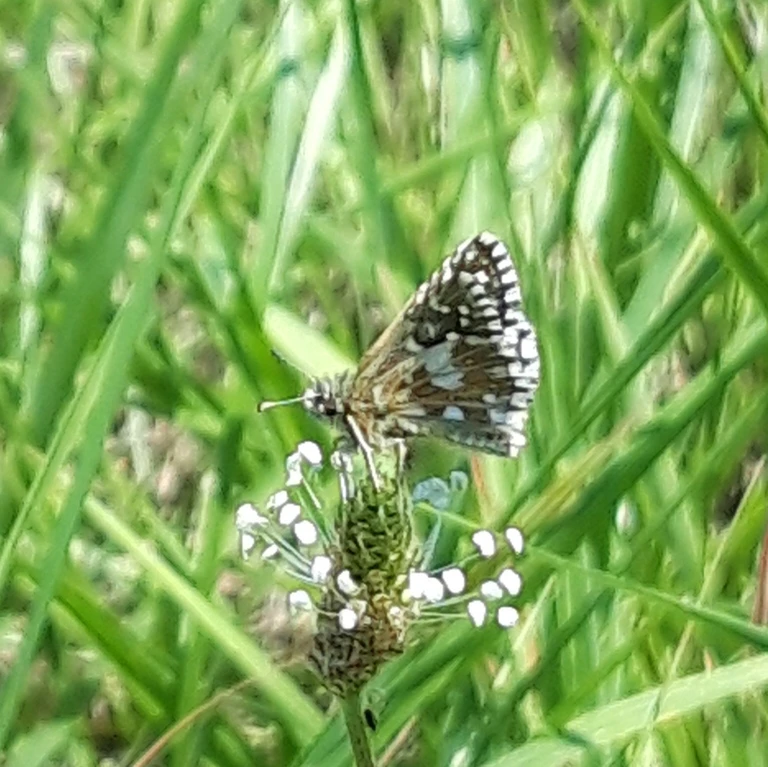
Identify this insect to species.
Pyrgus malvae
